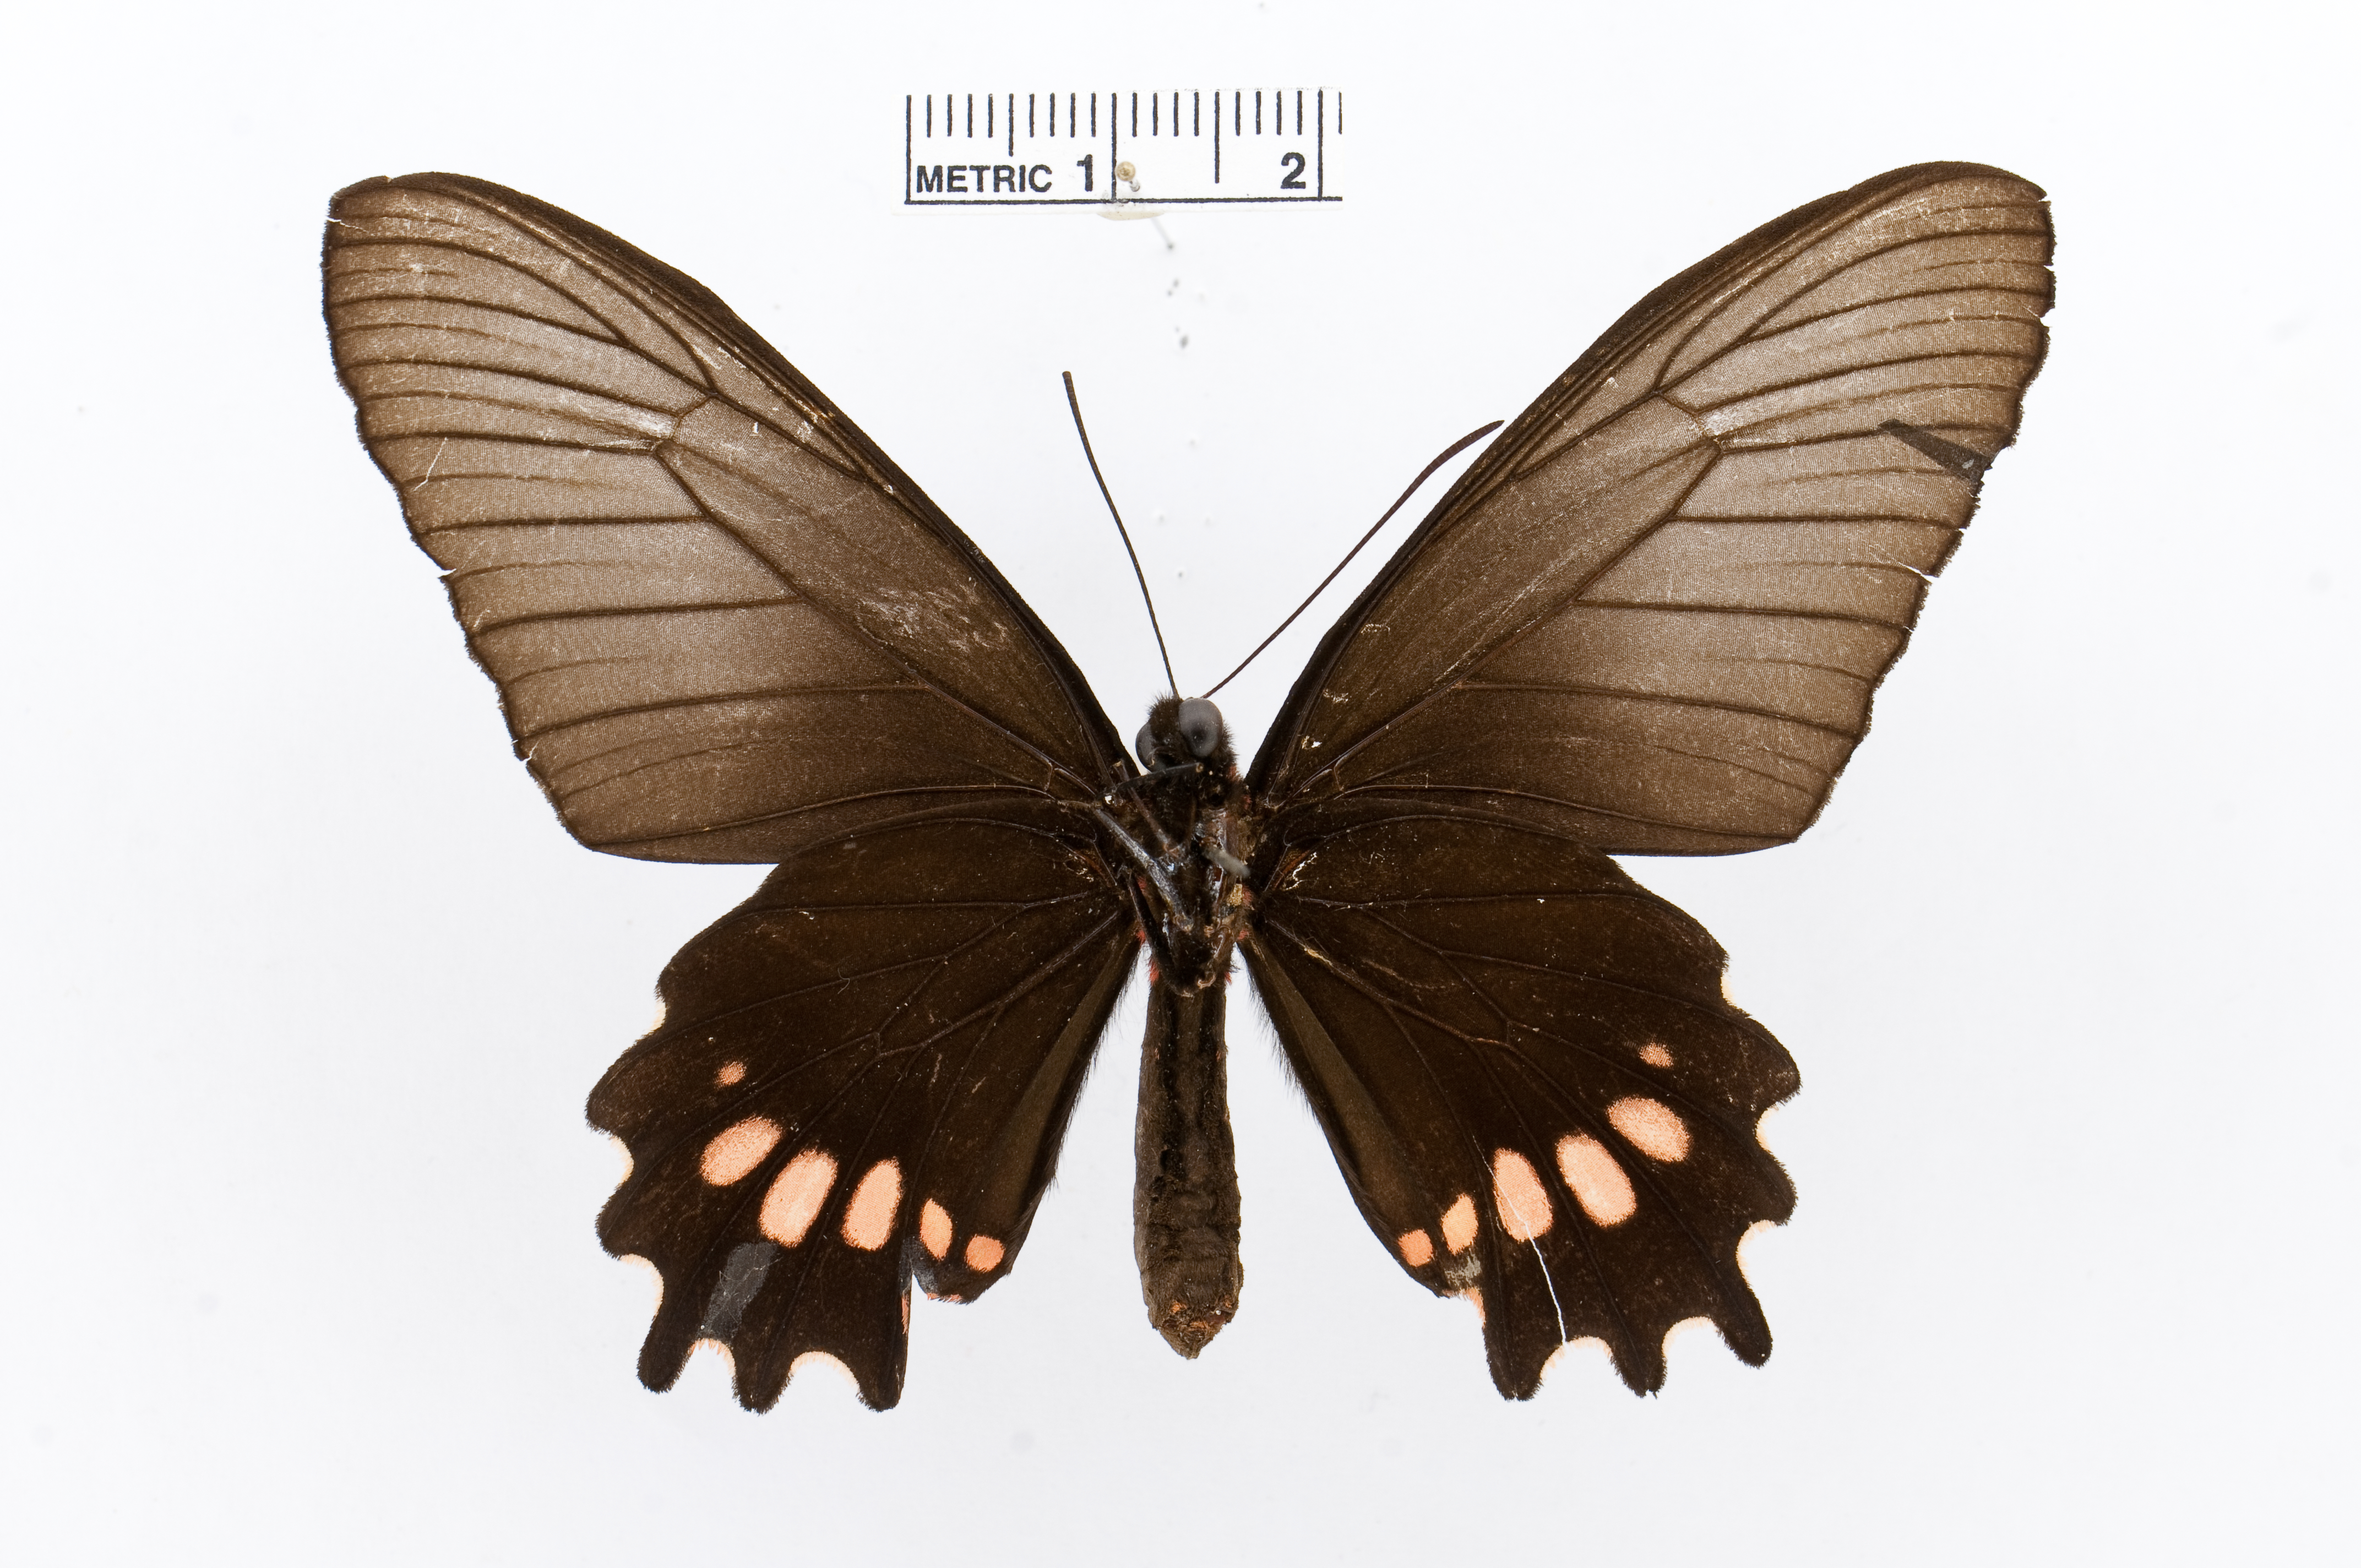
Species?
Parides zacynthus
